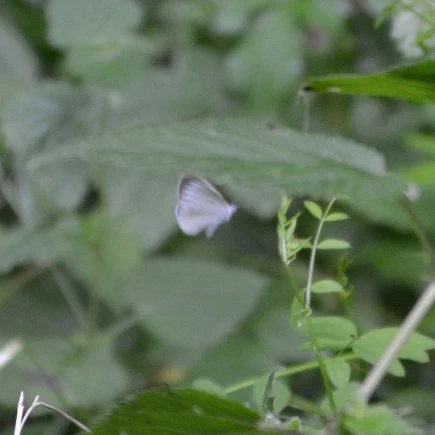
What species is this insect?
Celastrina argiolus
